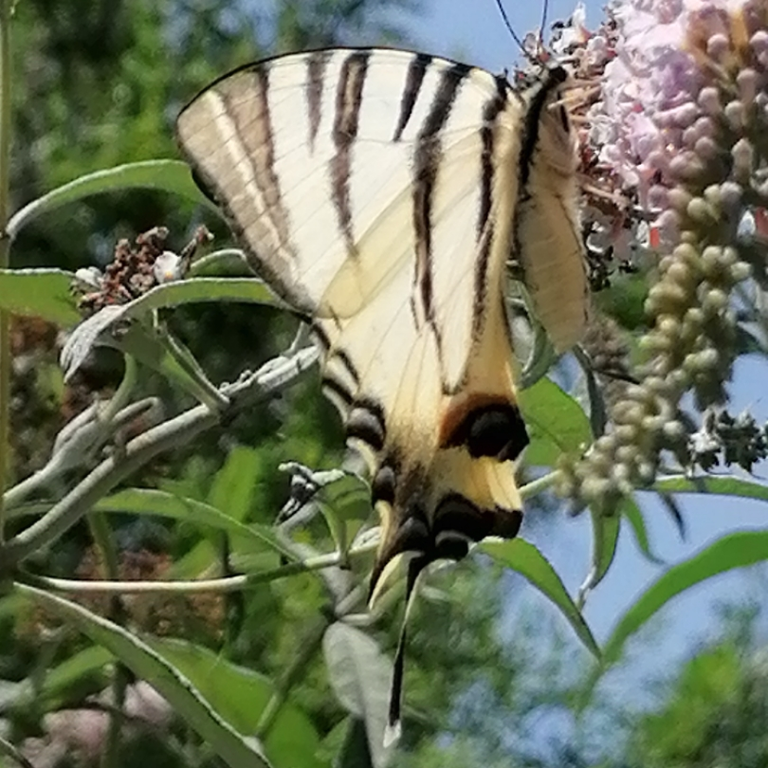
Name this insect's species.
Iphiclides podalirius
